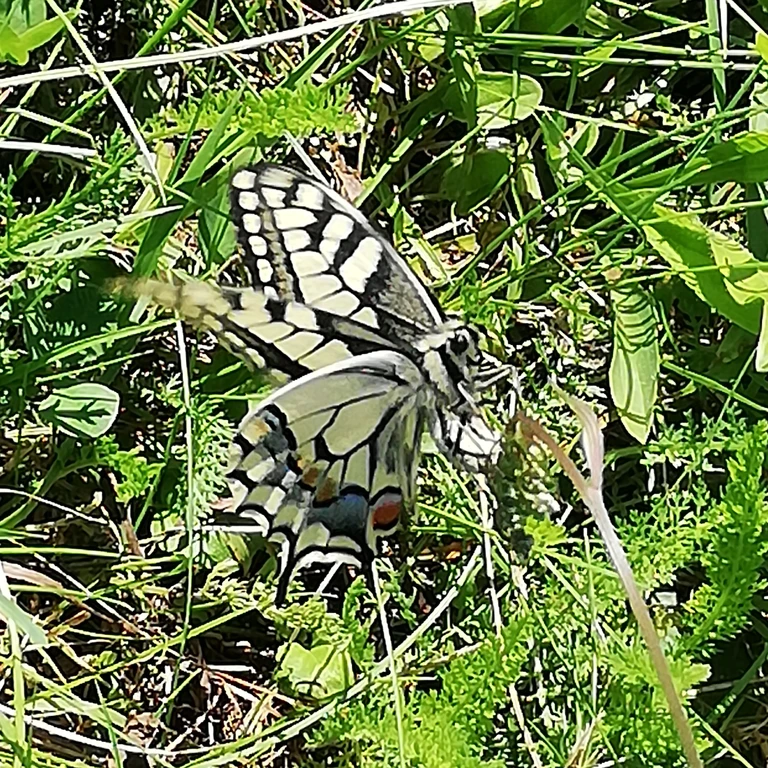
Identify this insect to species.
Papilio machaon
